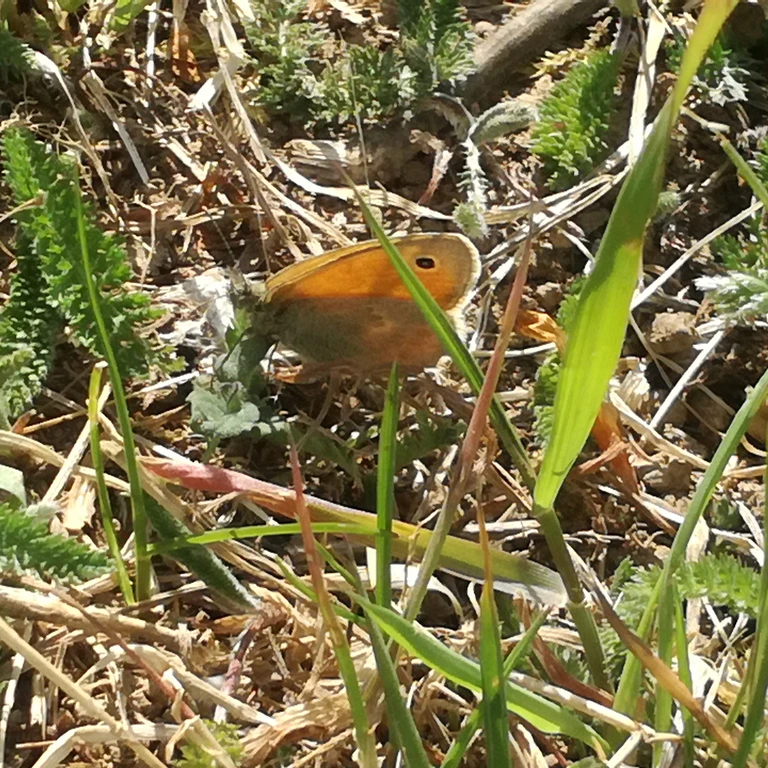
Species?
Coenonympha pamphilus
